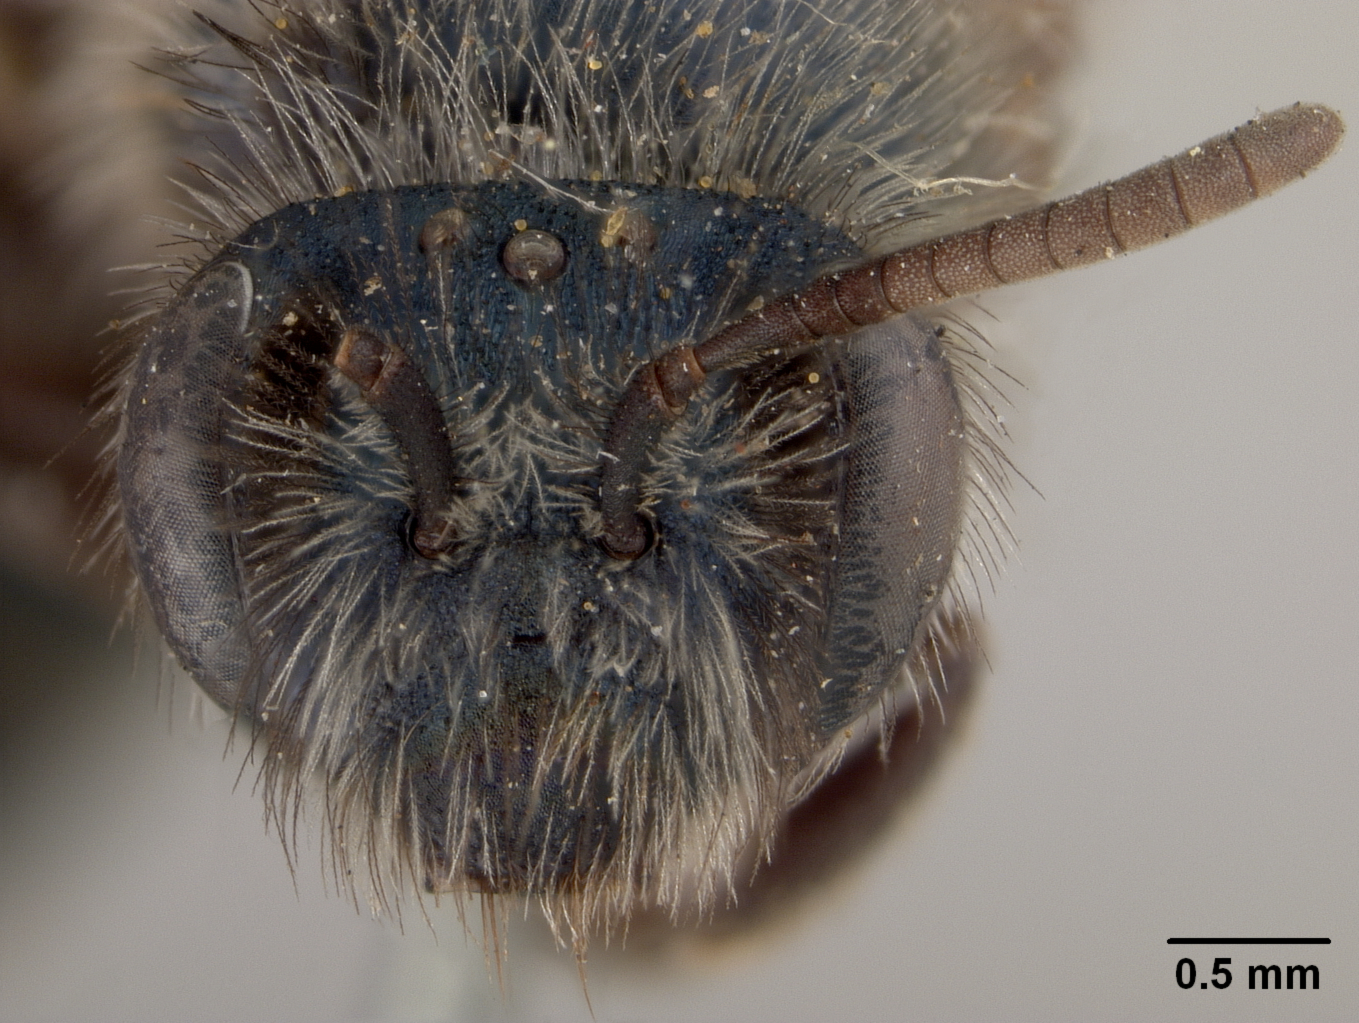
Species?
Andrena caerulea
